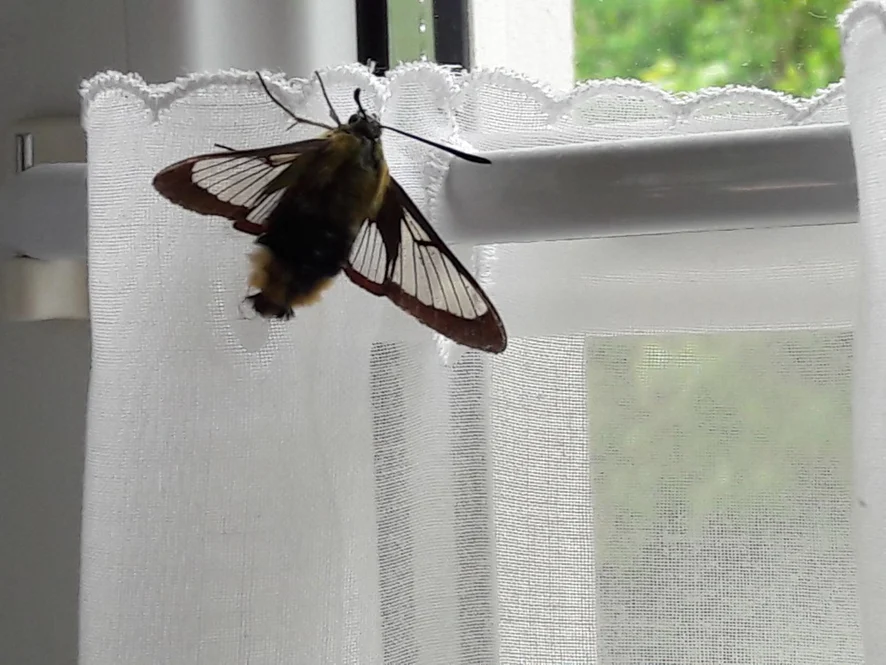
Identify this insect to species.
Hemaris fuciformis
